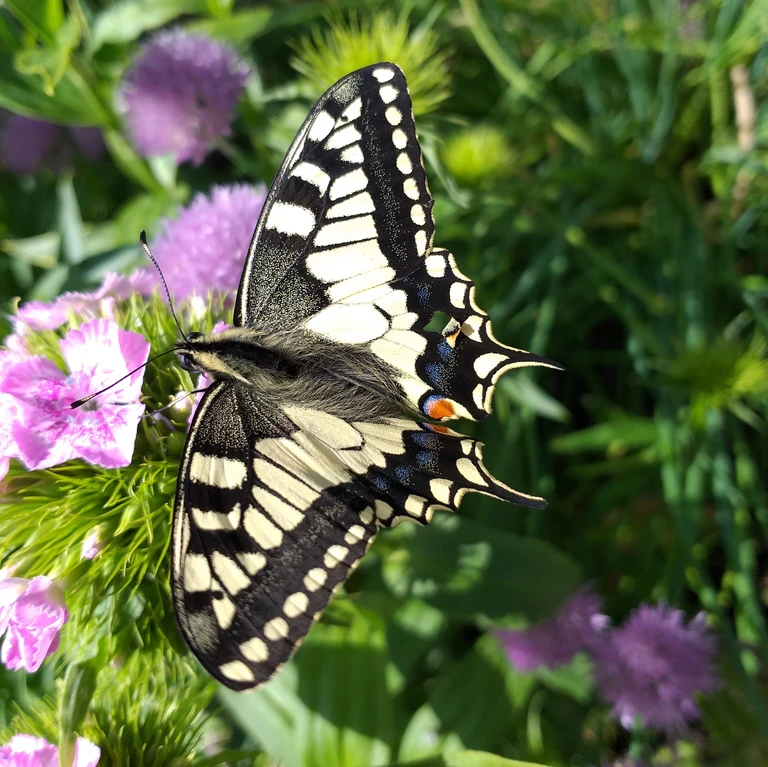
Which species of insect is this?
Papilio machaon
